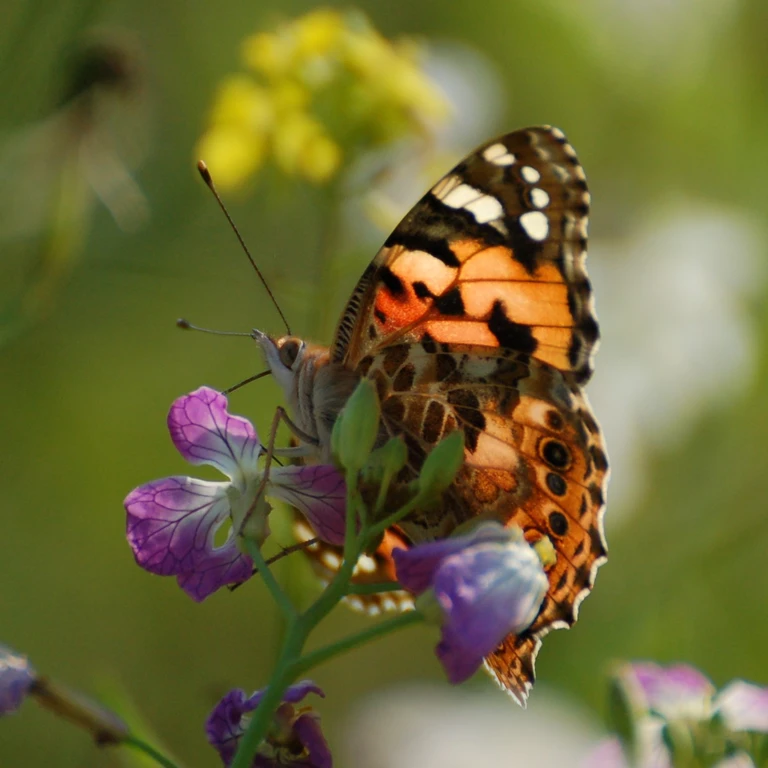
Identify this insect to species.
Vanessa cardui
